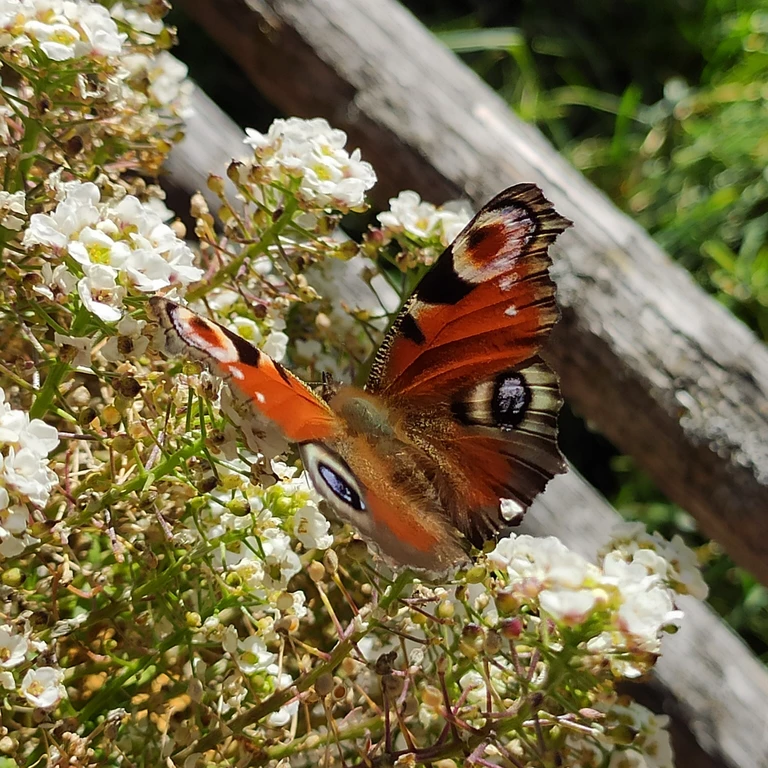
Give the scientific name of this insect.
Aglais io
